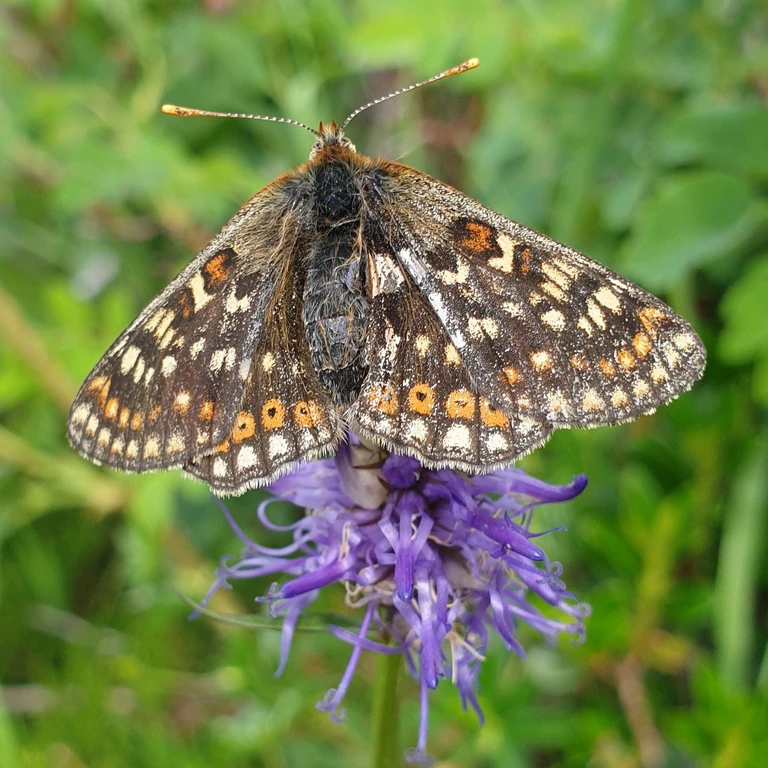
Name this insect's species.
Euphydryas aurinia
